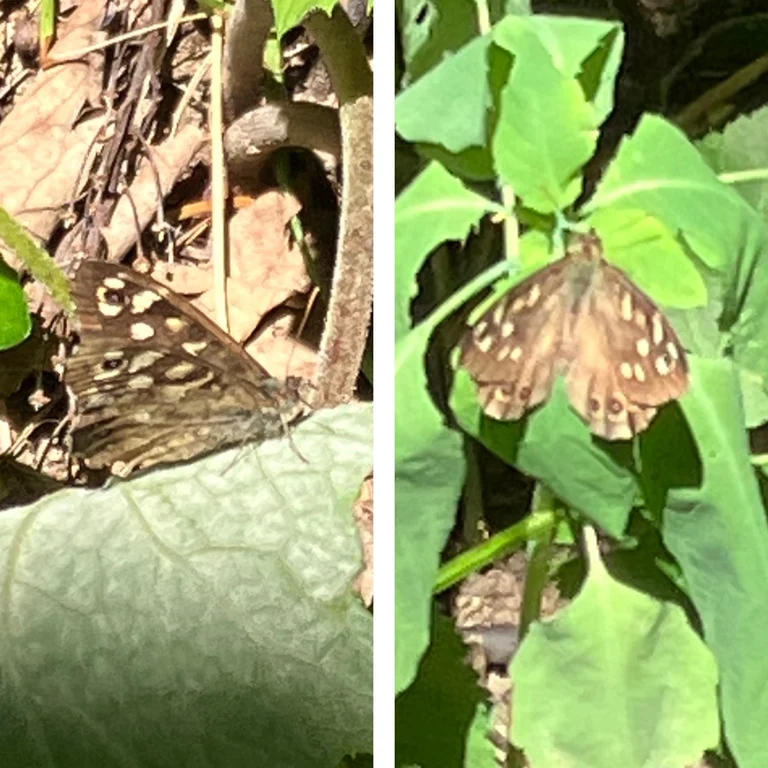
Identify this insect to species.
Pararge aegeria
